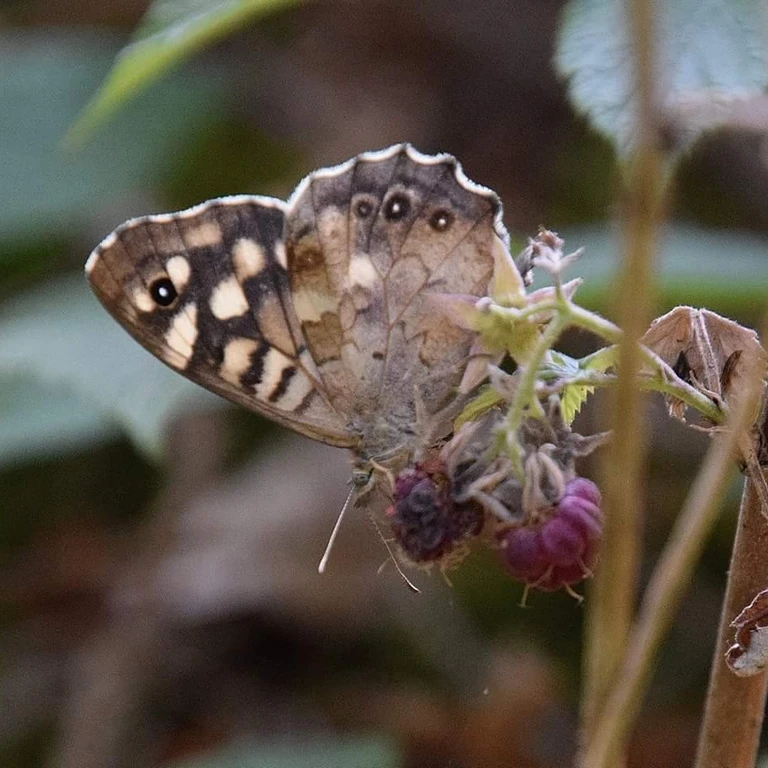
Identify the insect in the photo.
Pararge aegeria
